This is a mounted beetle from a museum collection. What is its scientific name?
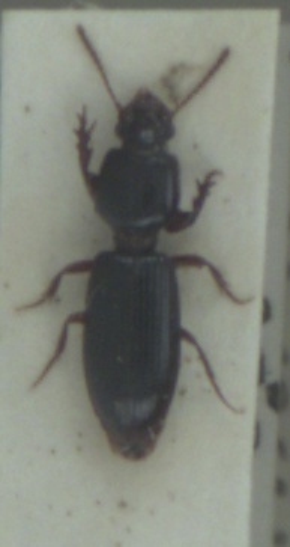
Clivina fossor
